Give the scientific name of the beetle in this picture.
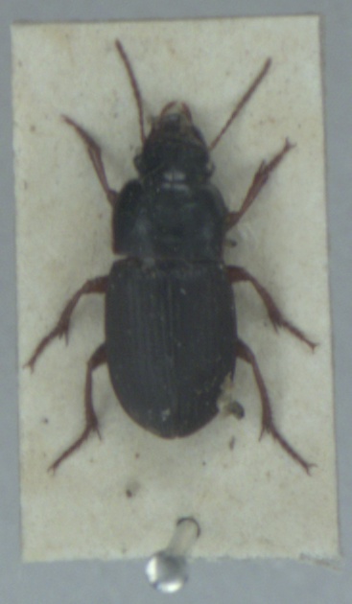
Harpalus rubripes
